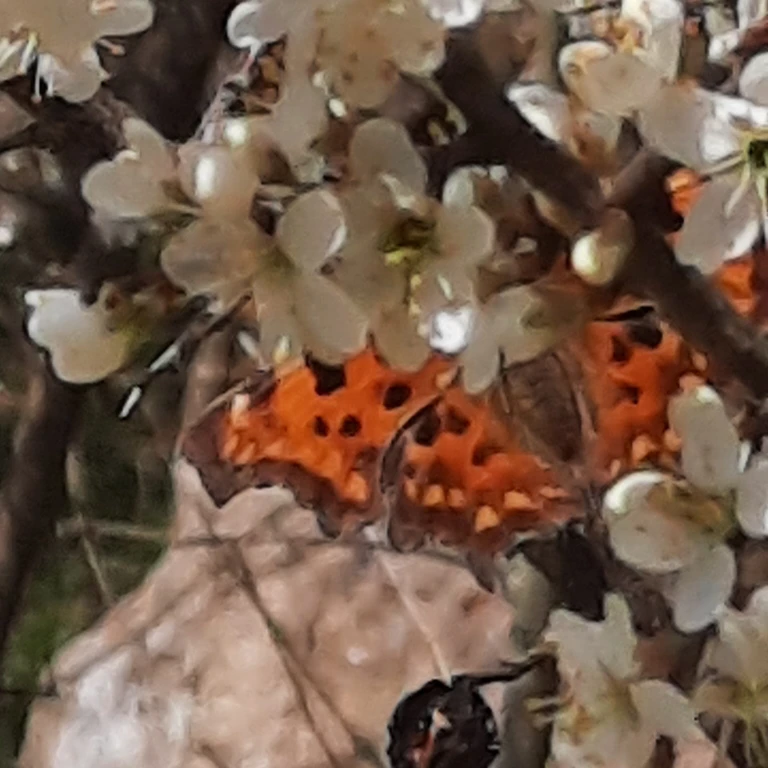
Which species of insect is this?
Polygonia c-album
